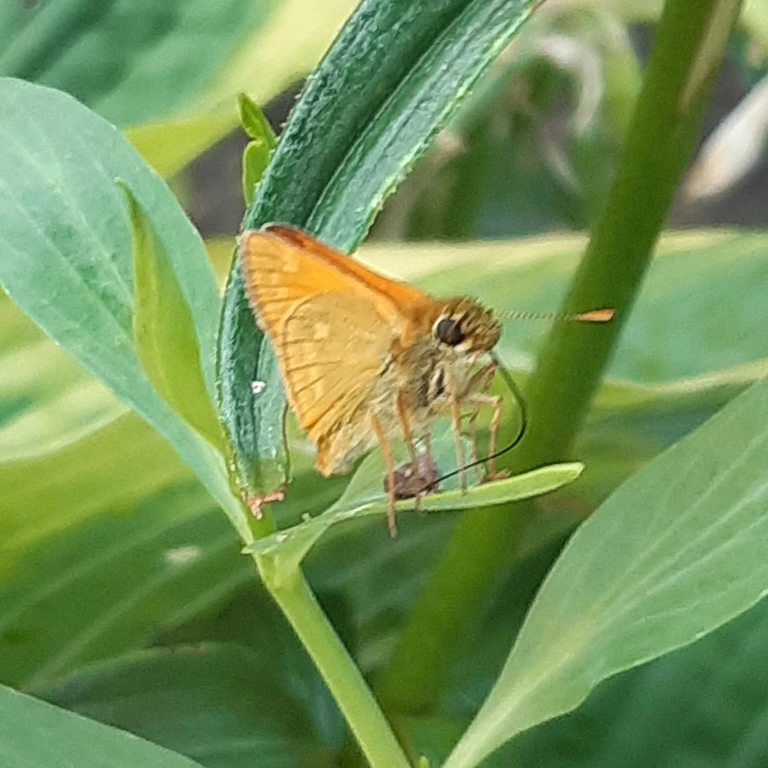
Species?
Ochlodes sylvanus (also Ochlodes venata)
